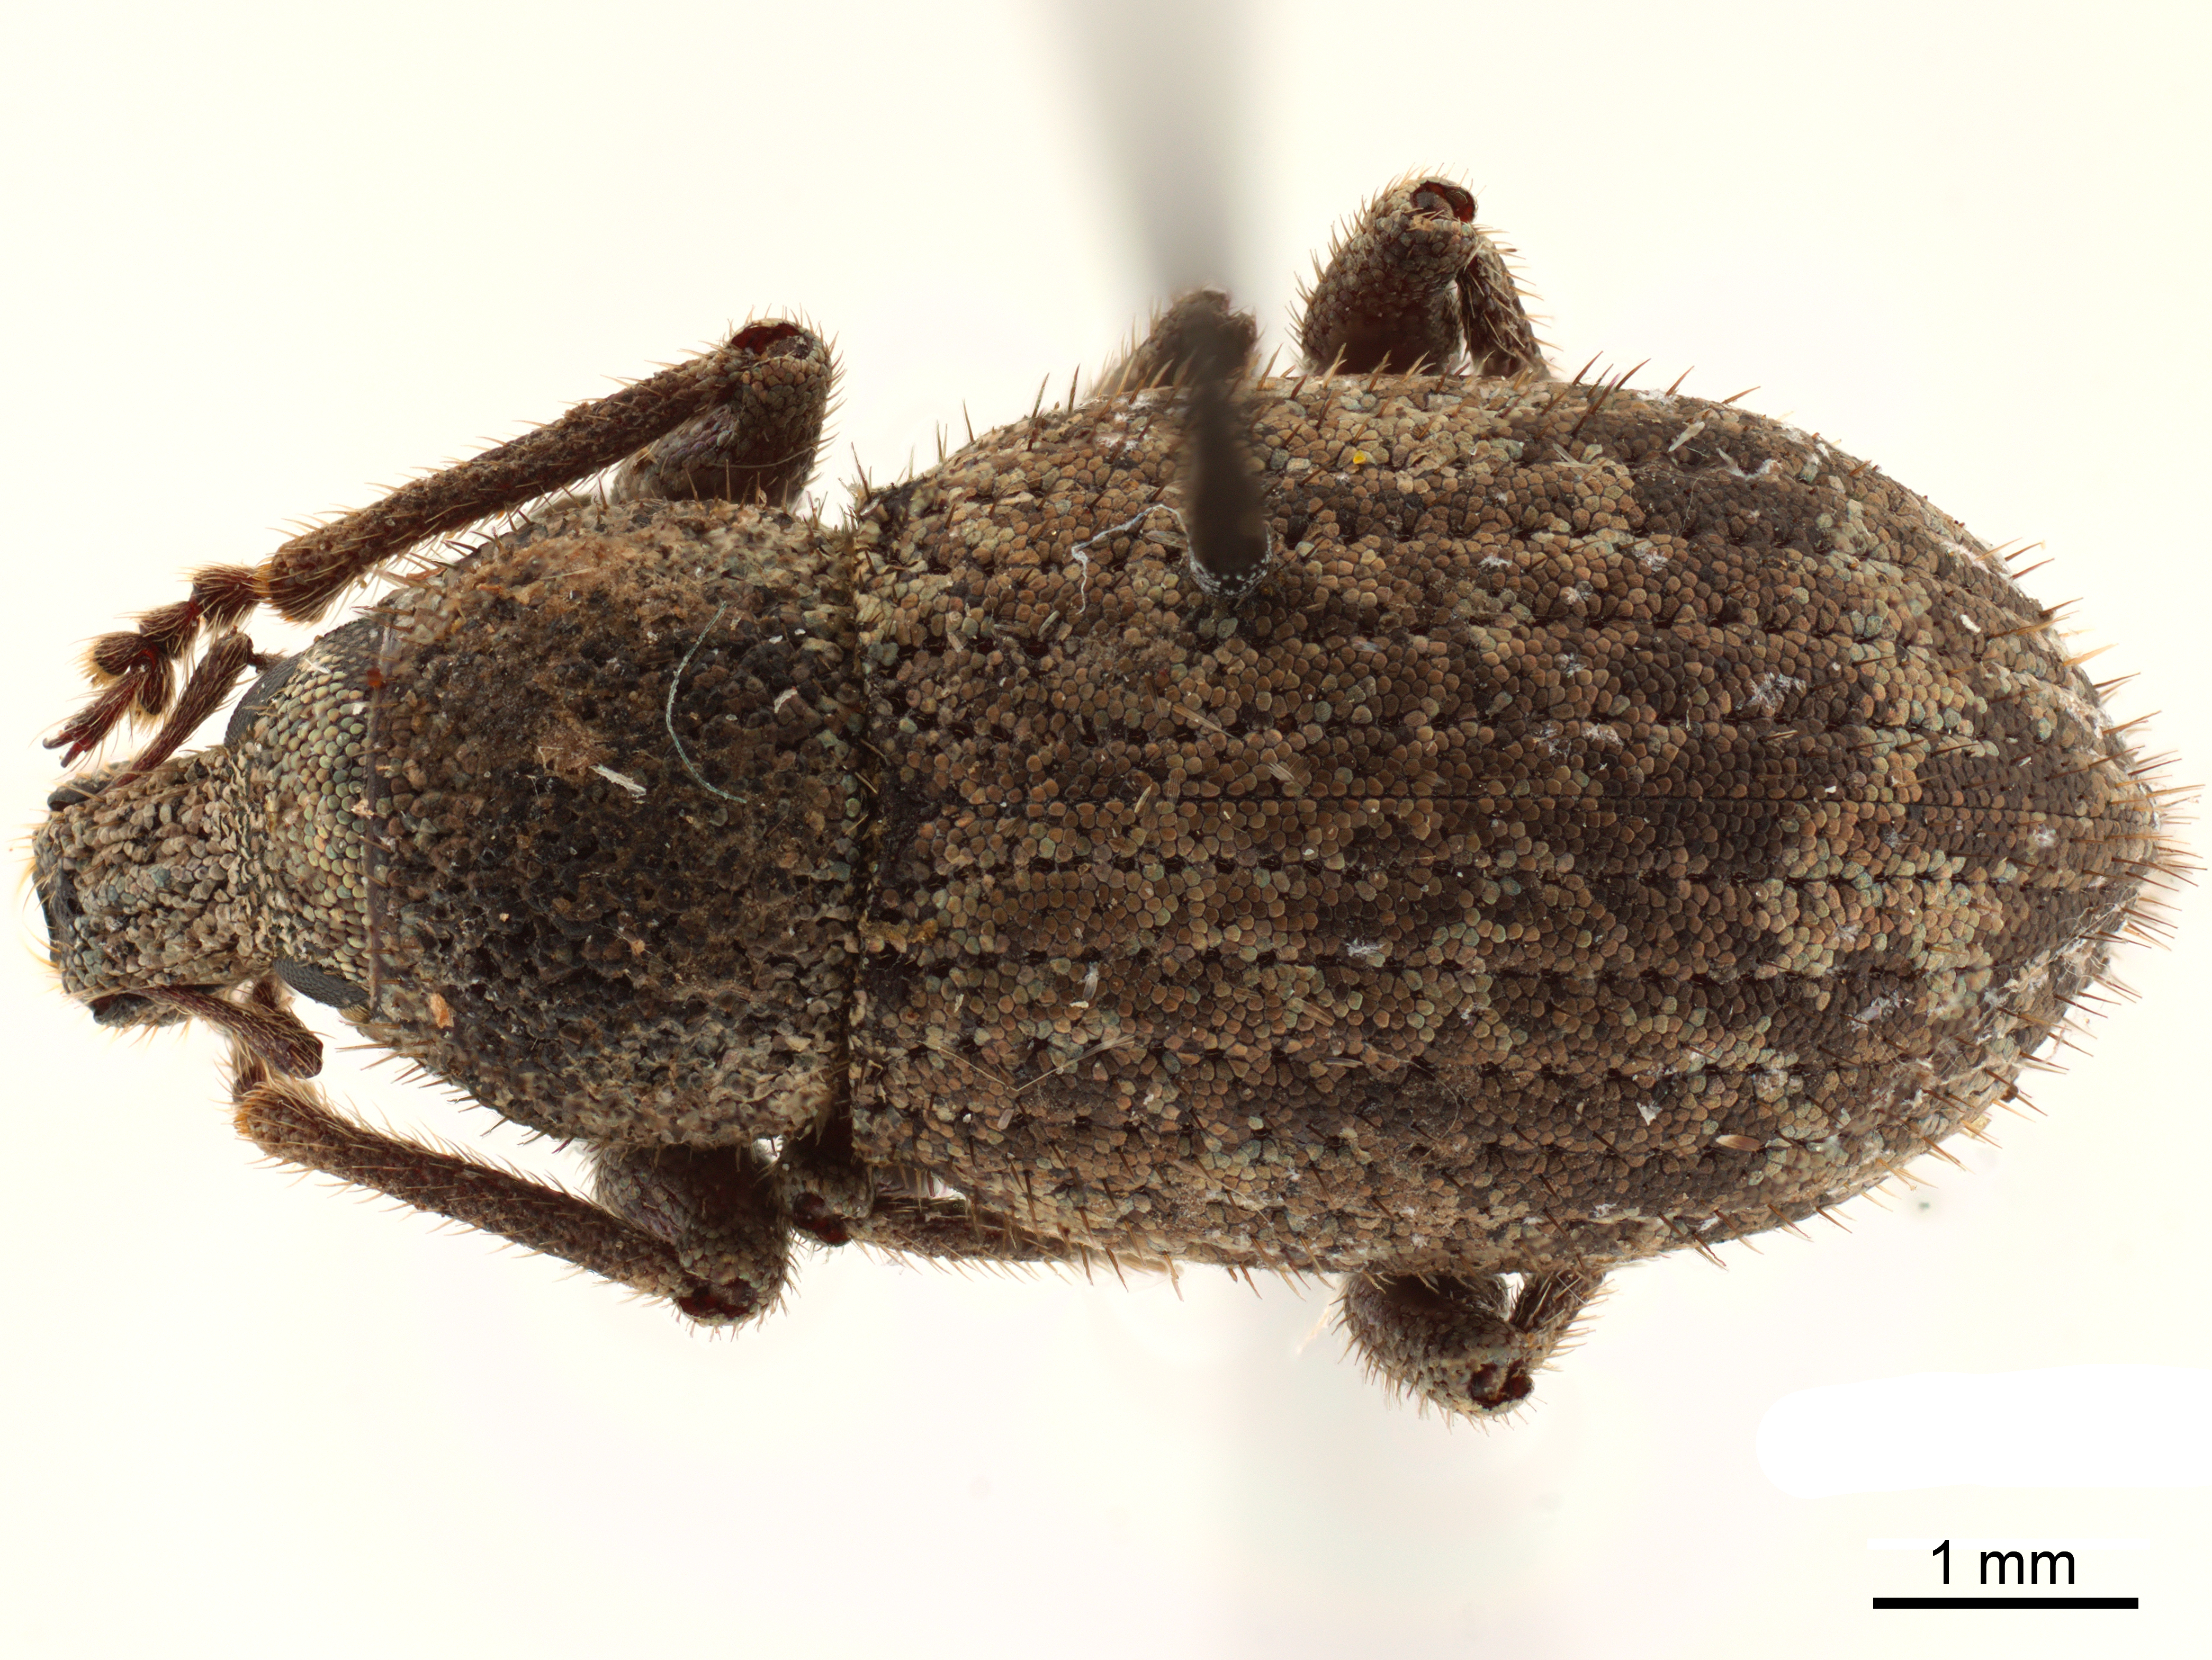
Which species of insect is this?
Anametis subfusca
